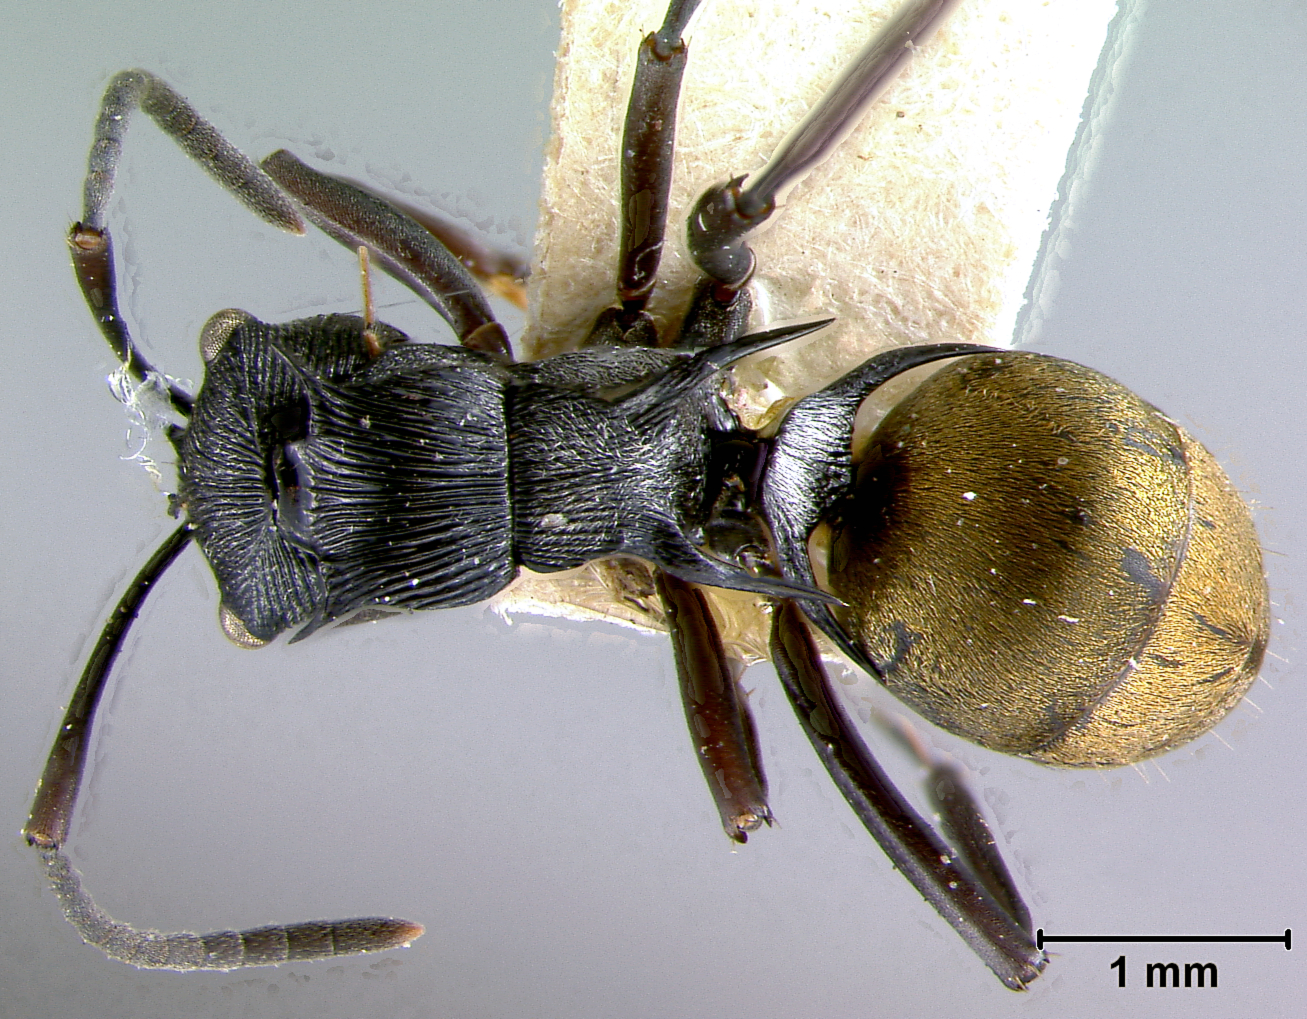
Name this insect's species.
Polyrhachis santschi
